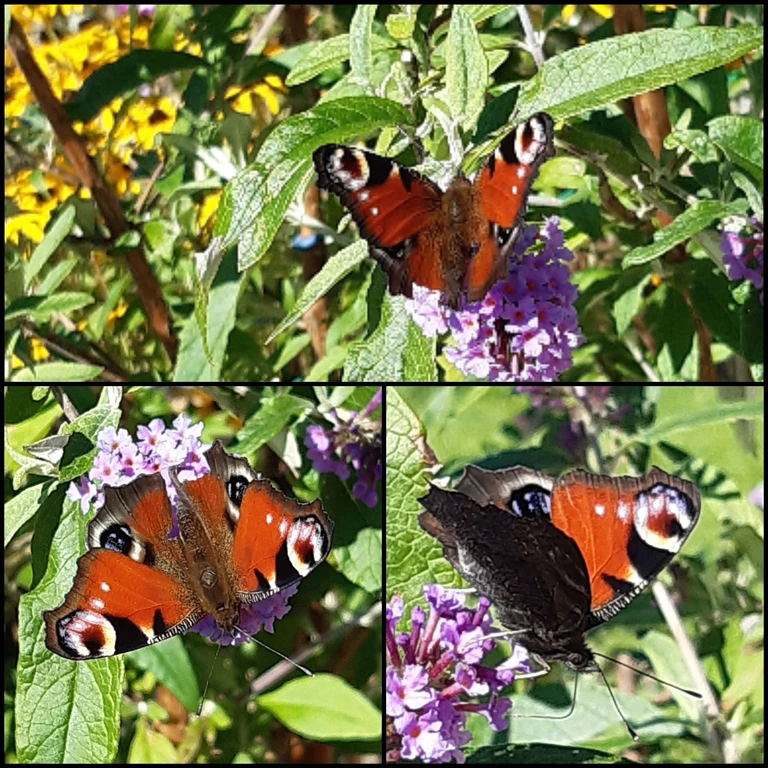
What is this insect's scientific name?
Aglais io
